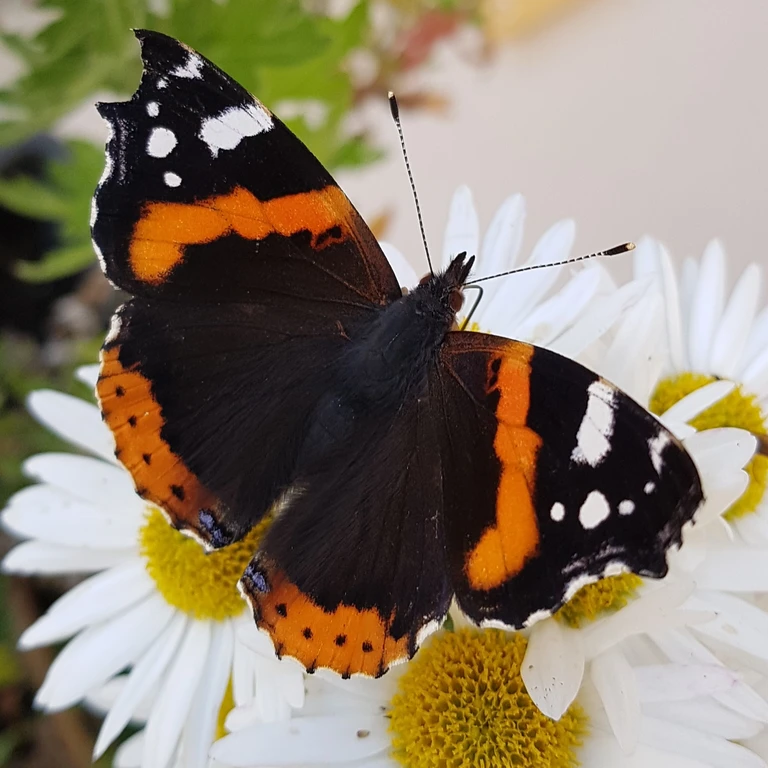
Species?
Vanessa atalanta
